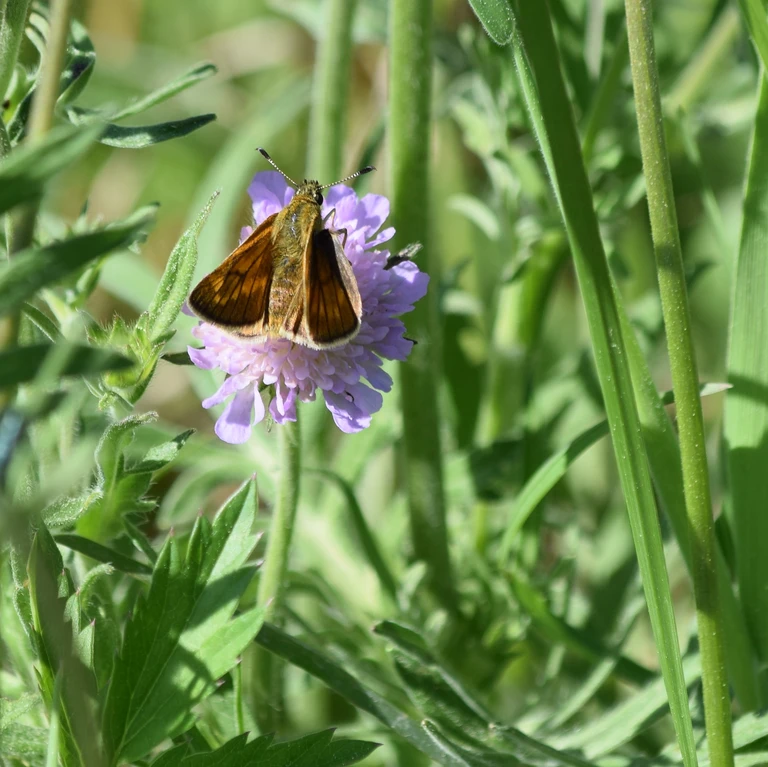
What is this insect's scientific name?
Ochlodes sylvanus (also Ochlodes venata)
